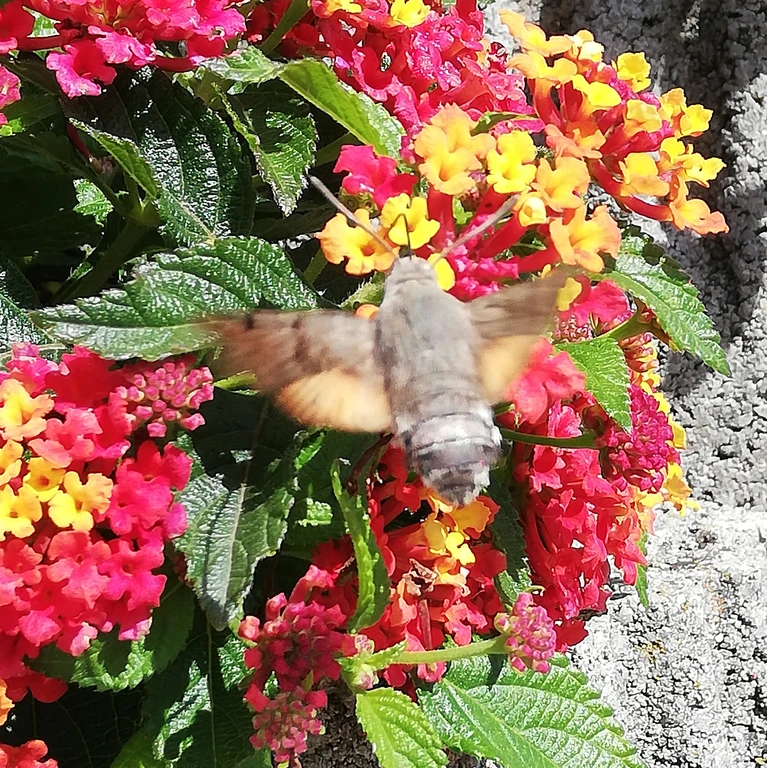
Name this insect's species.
Macroglossum stellatarum
